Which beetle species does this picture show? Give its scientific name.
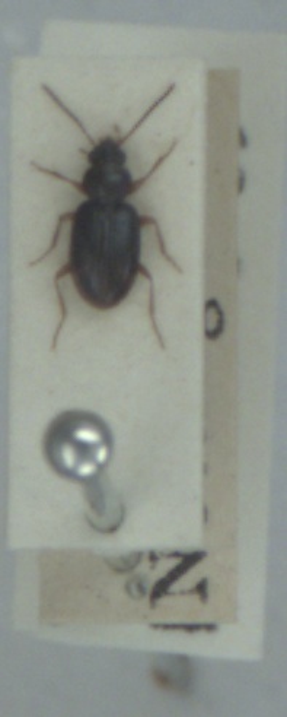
Bembidion assimile
